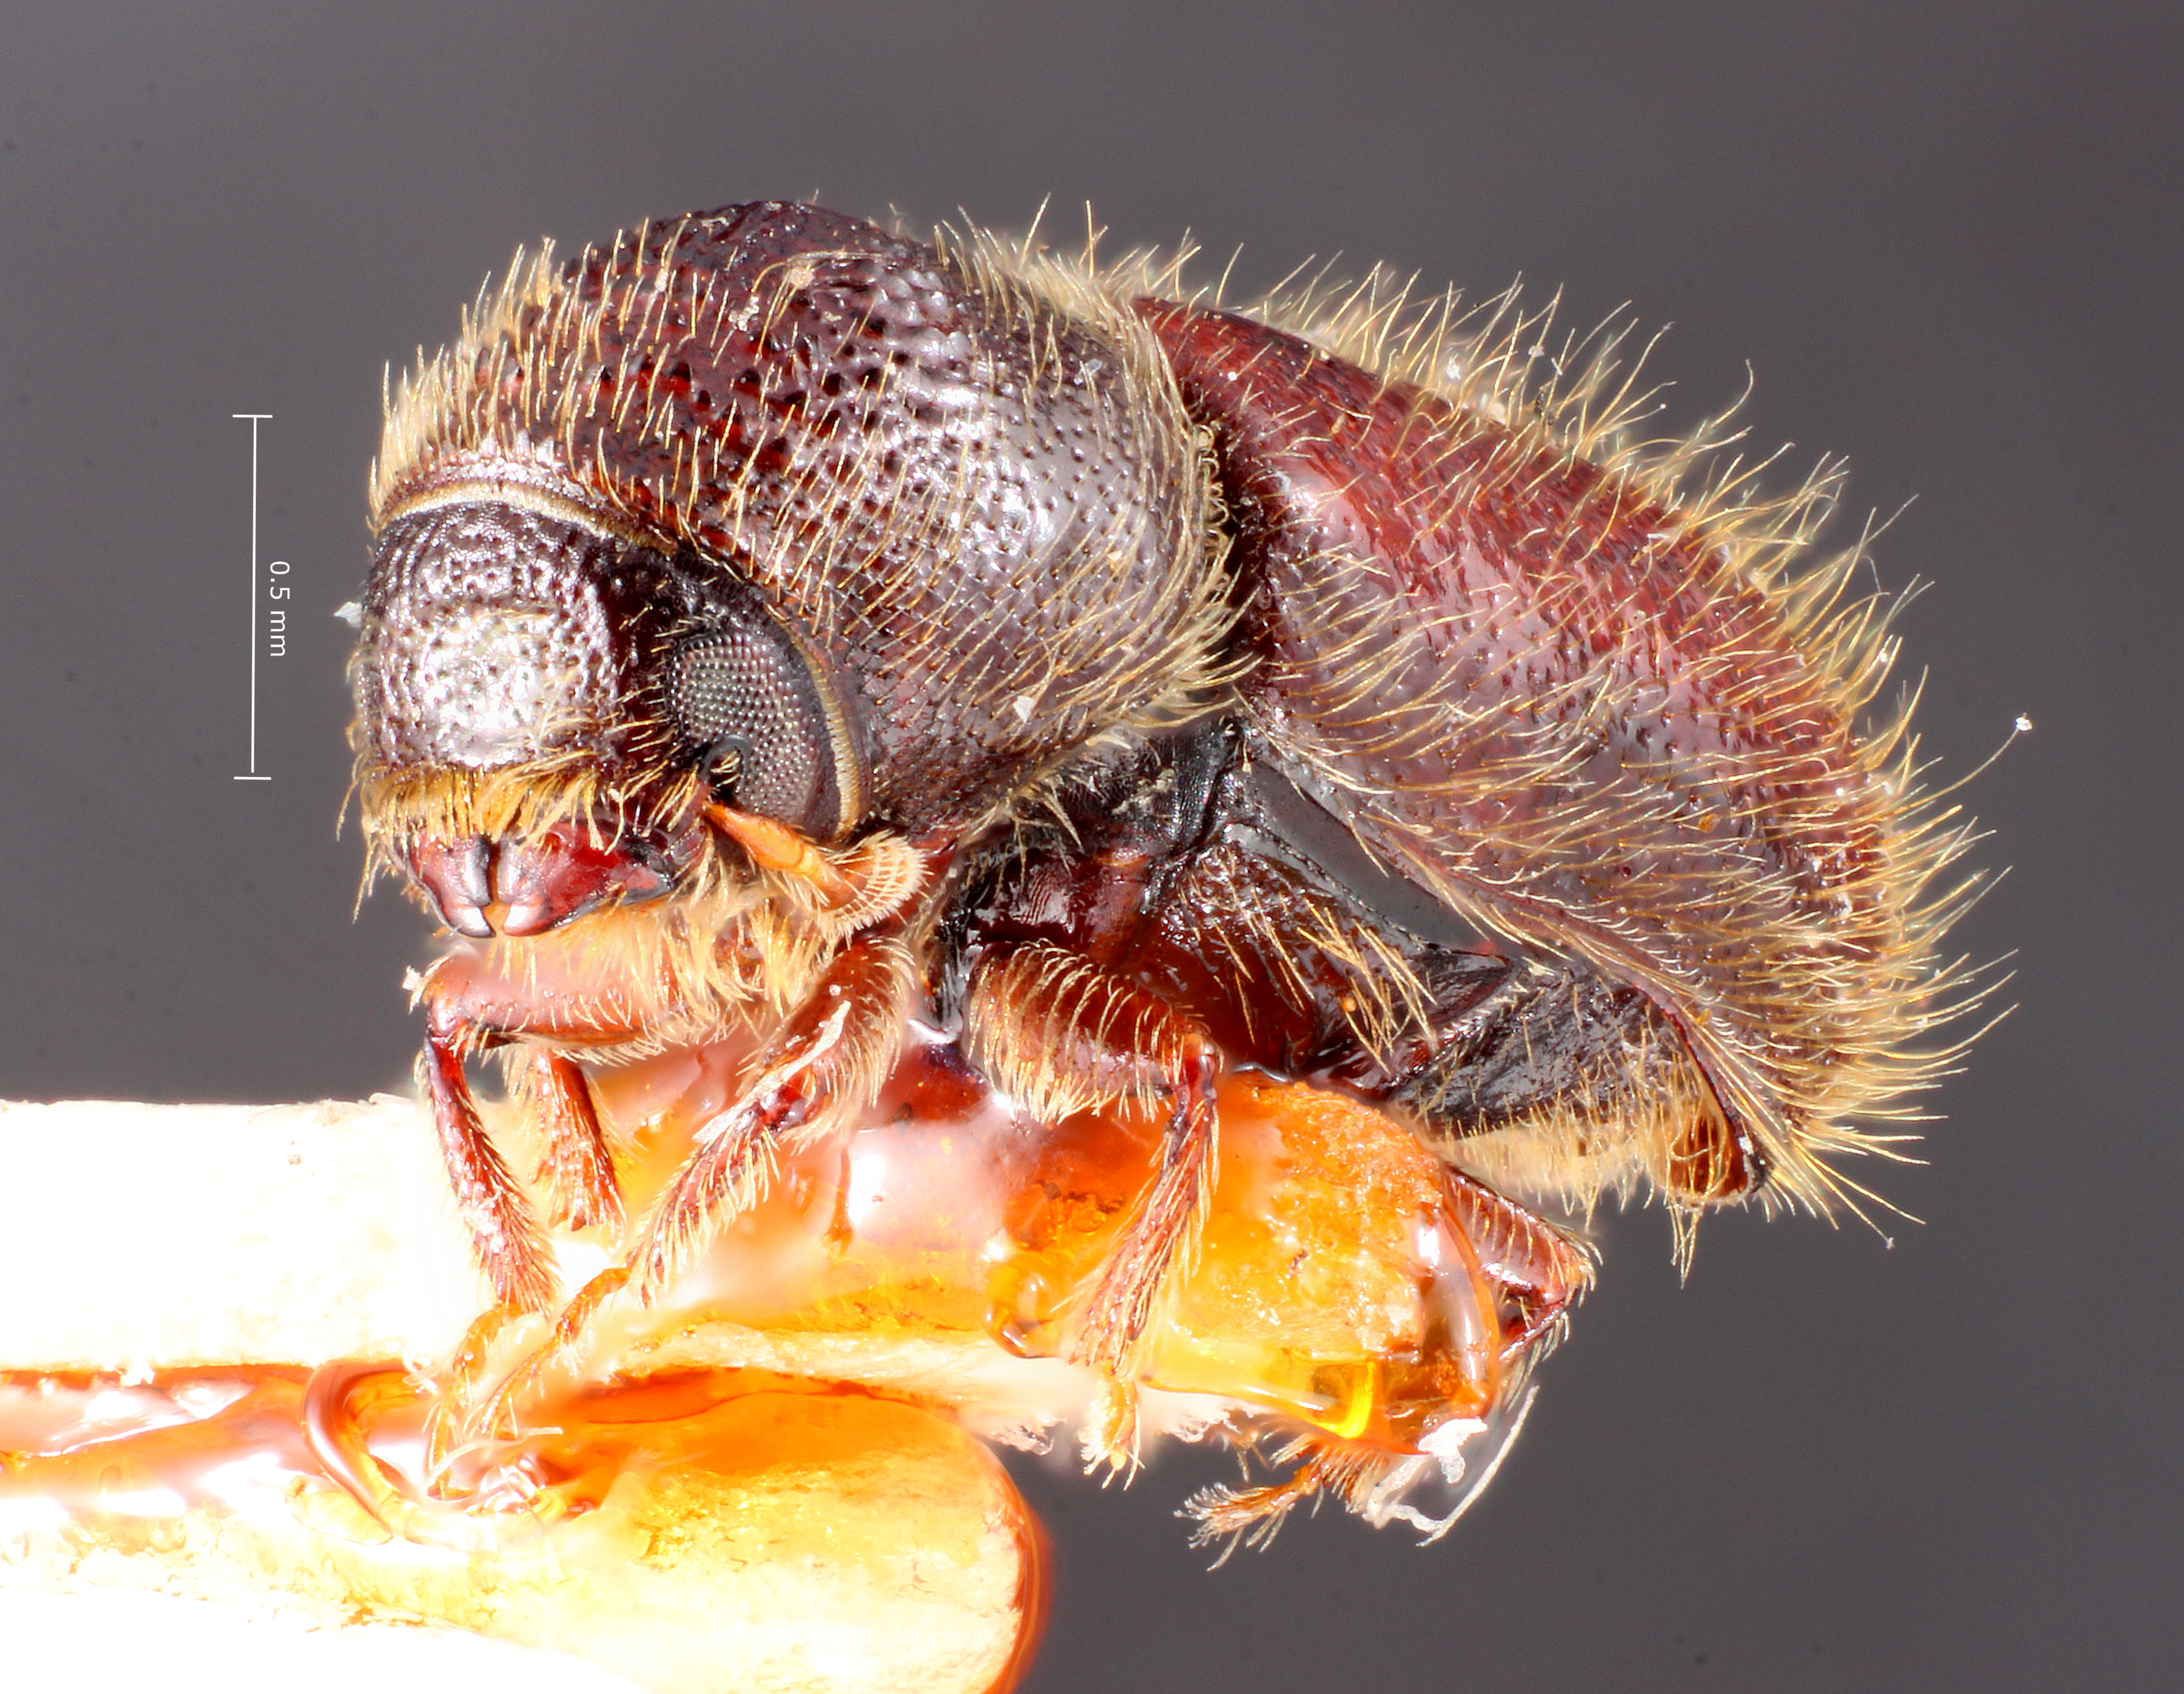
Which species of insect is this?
Pityophthorus comosus
